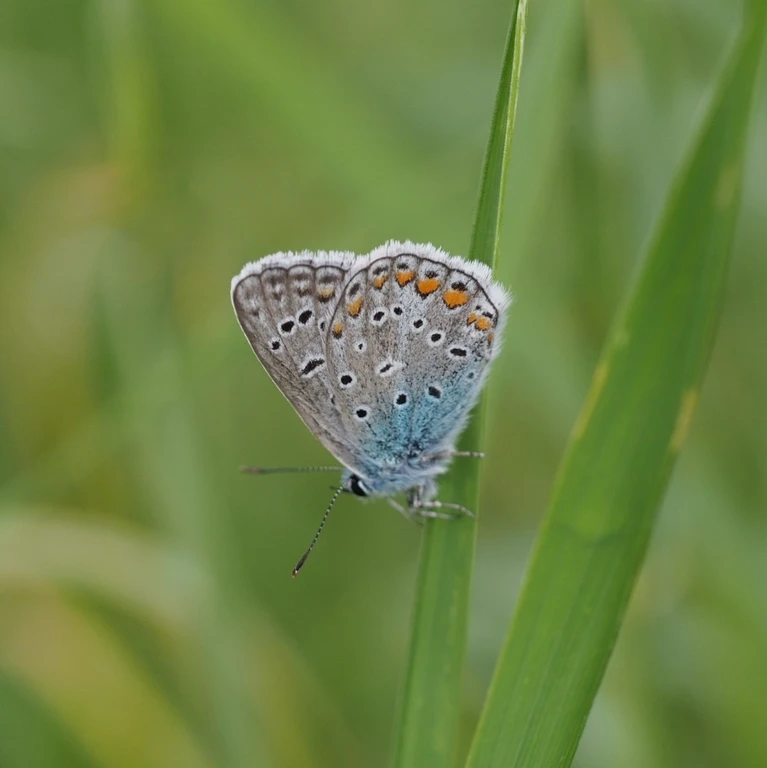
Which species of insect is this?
Polyommatus icarus
